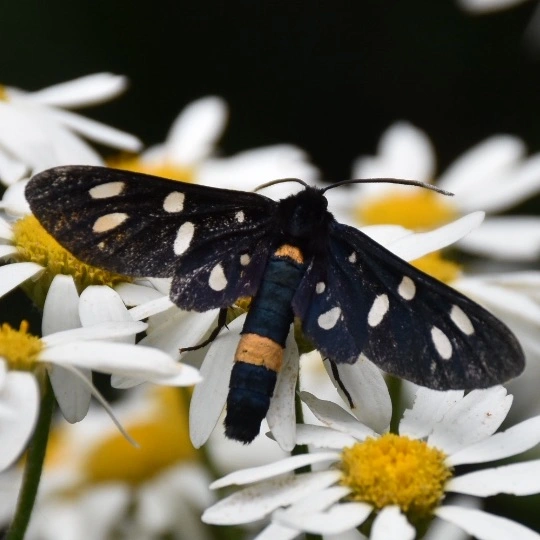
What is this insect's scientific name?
Amata phegea
